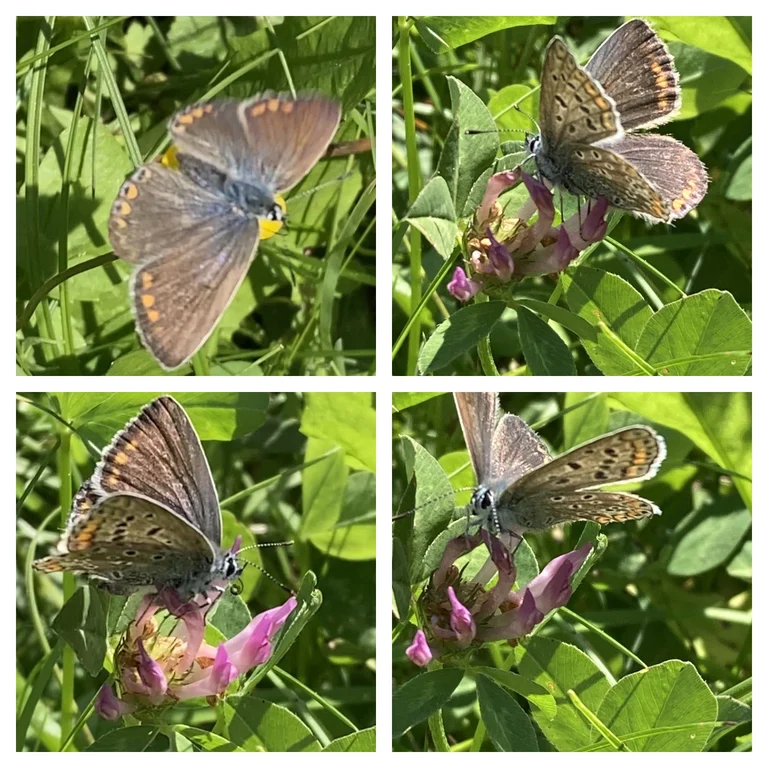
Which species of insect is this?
Polyommatus icarus
